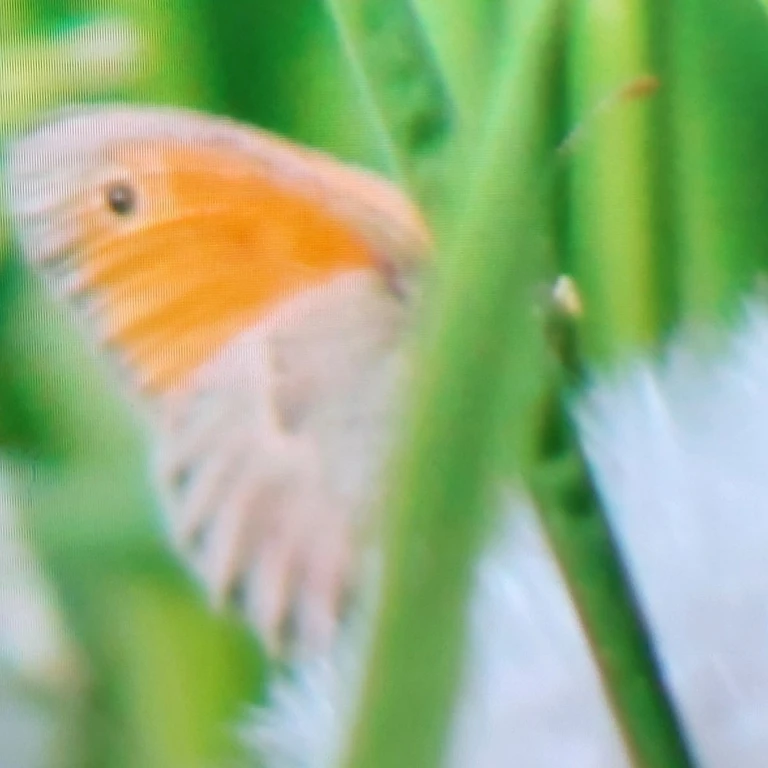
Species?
Coenonympha pamphilus
